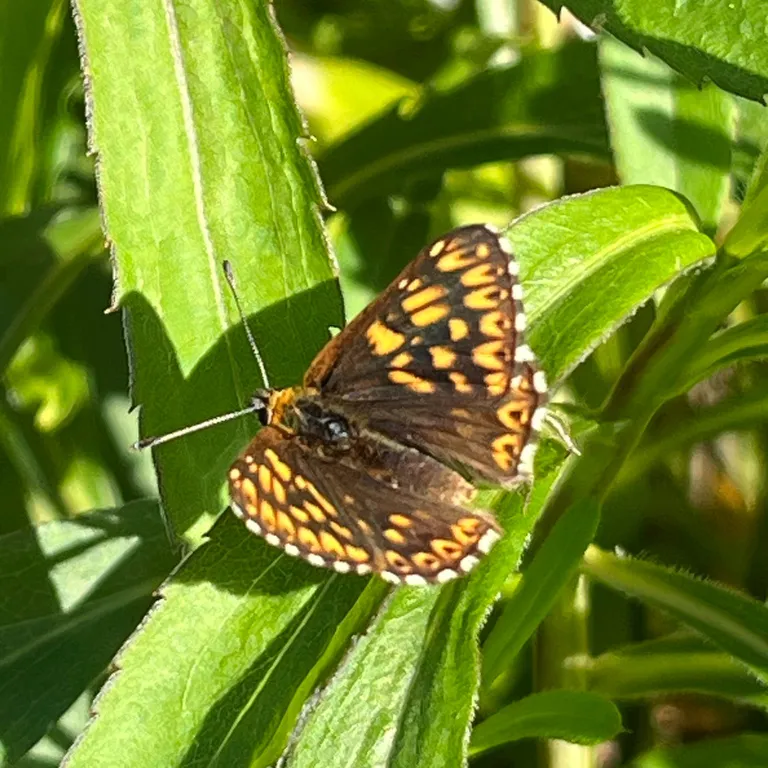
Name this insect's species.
Hamearis lucina
